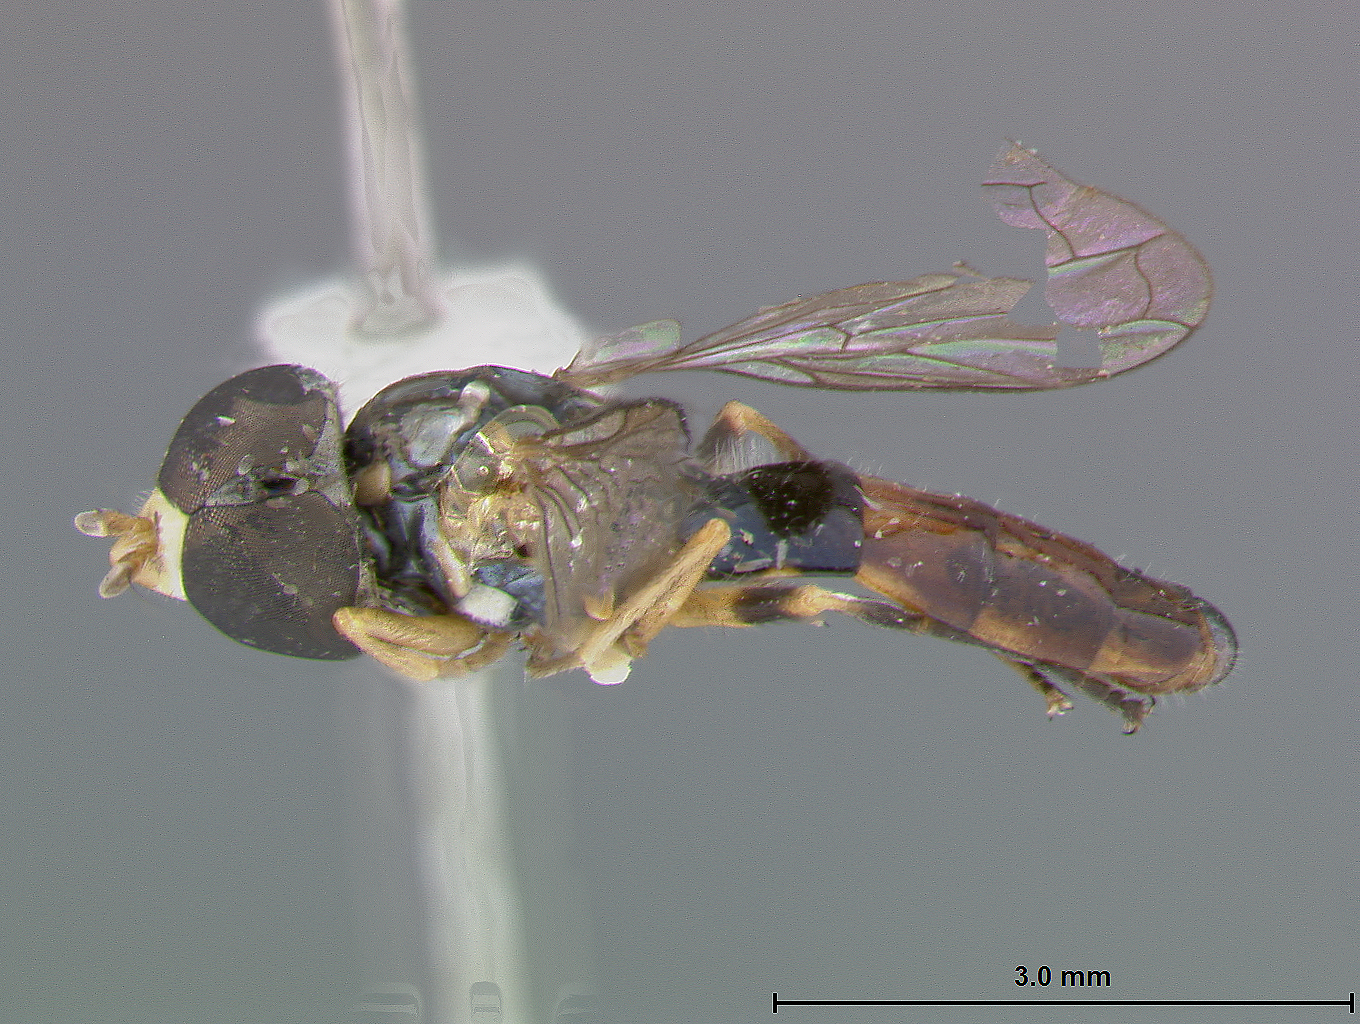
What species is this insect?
Mesogramma nasica
